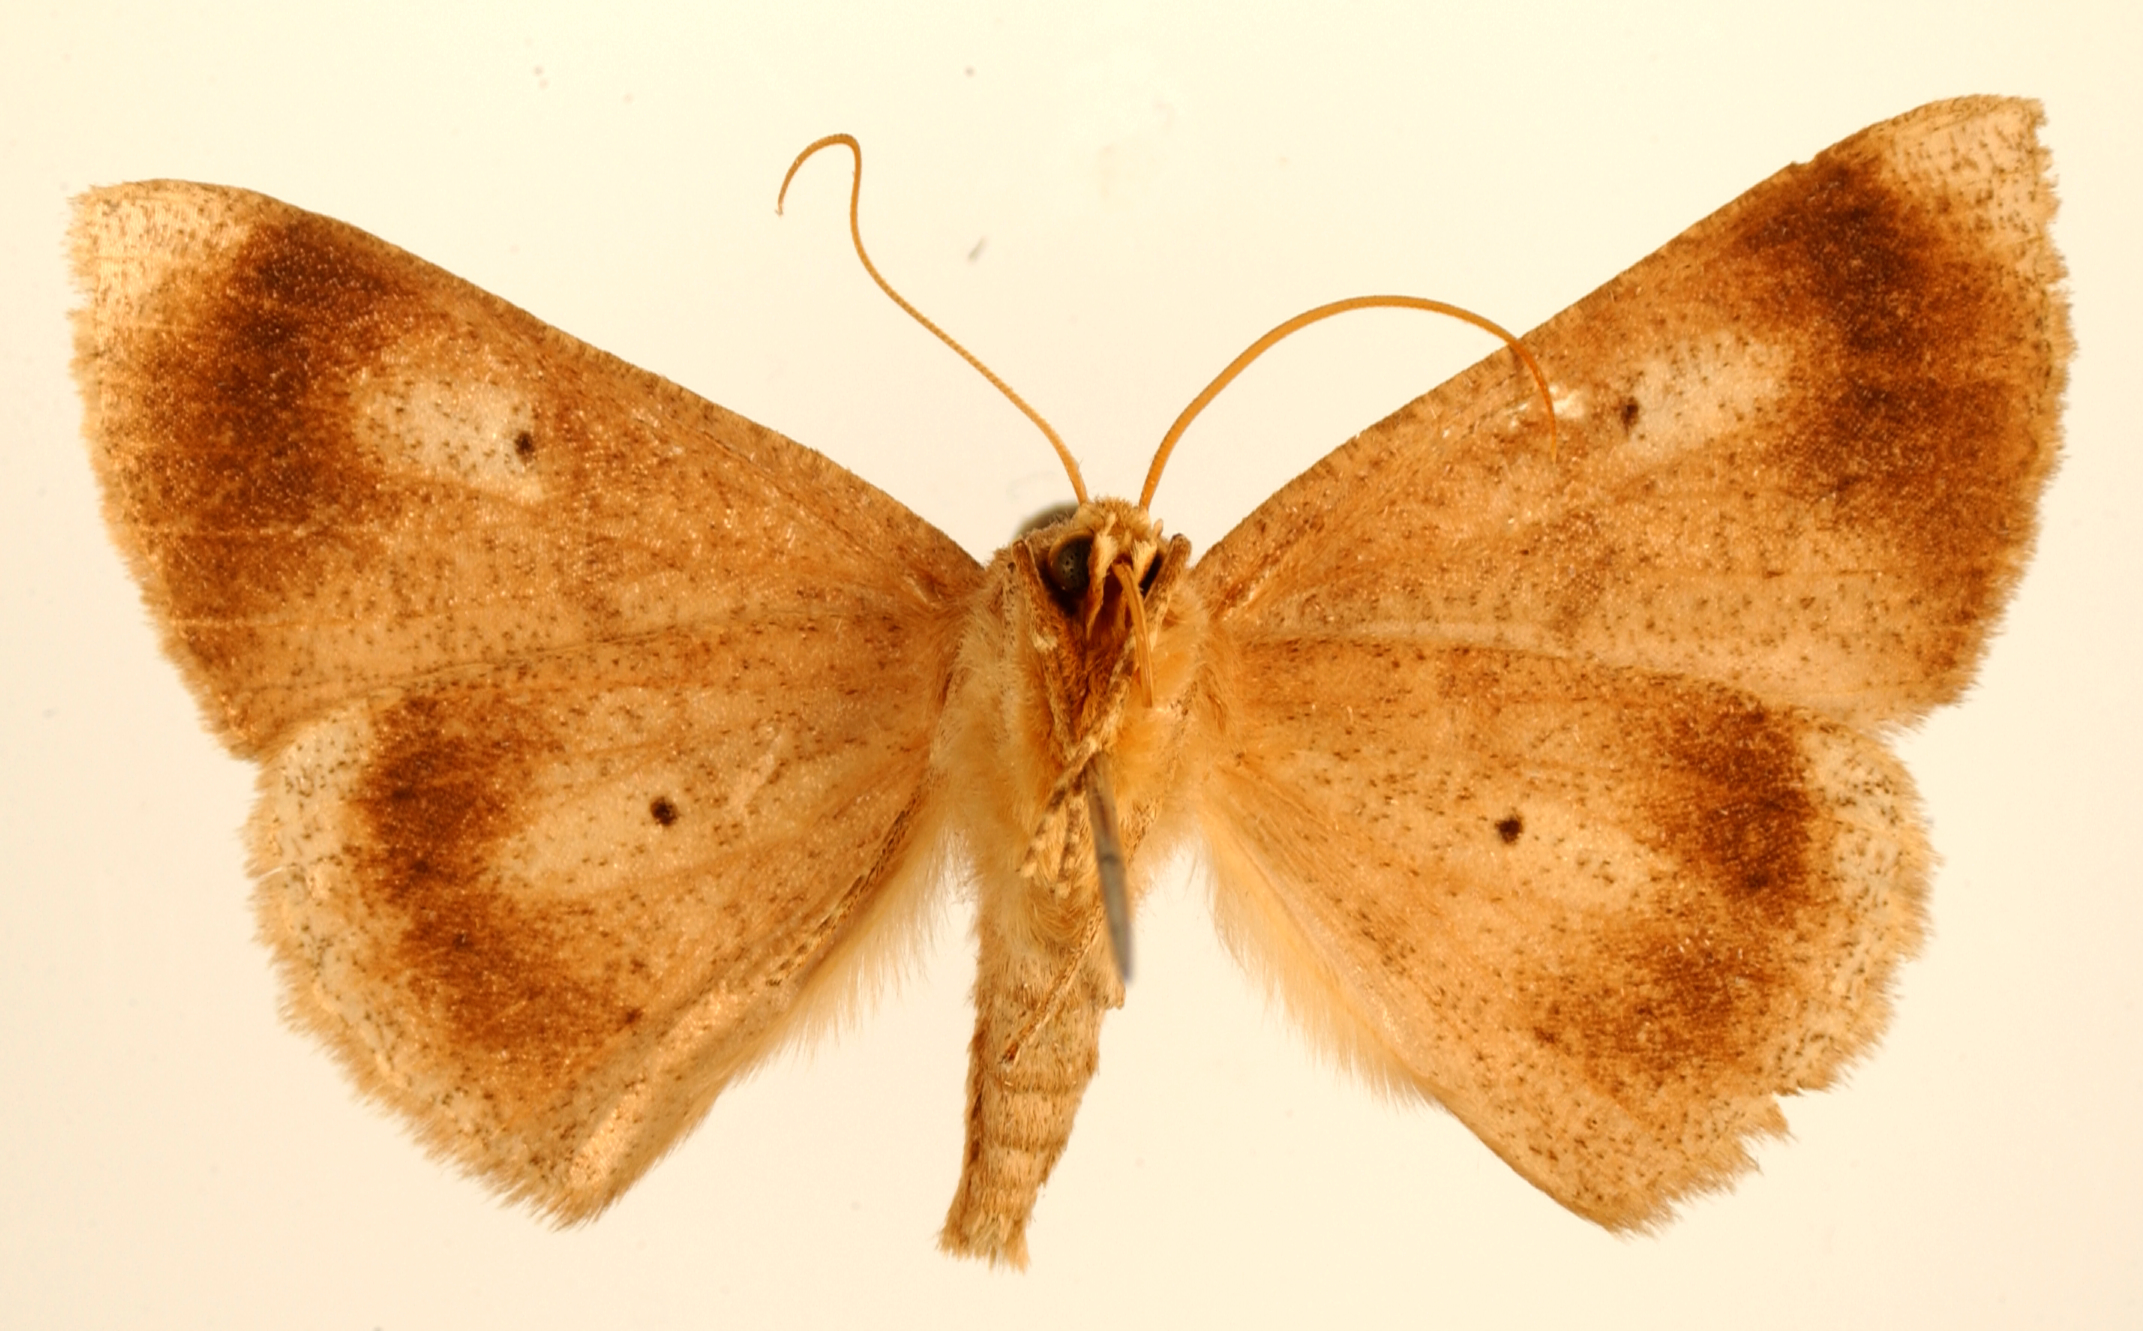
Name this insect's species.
Sabulodes xylinochroma
